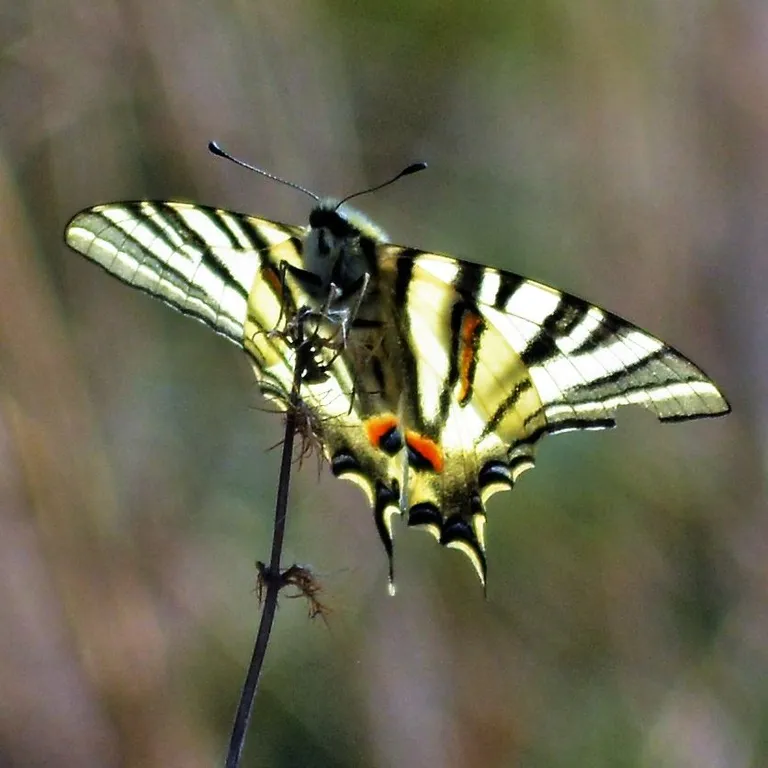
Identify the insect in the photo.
Iphiclides podalirius
